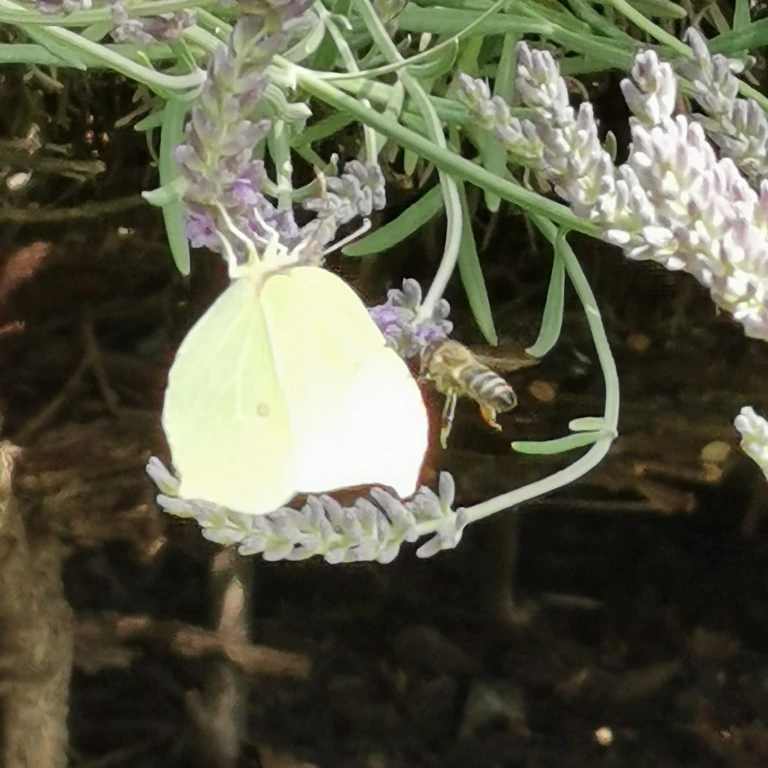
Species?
Gonepteryx rhamni
